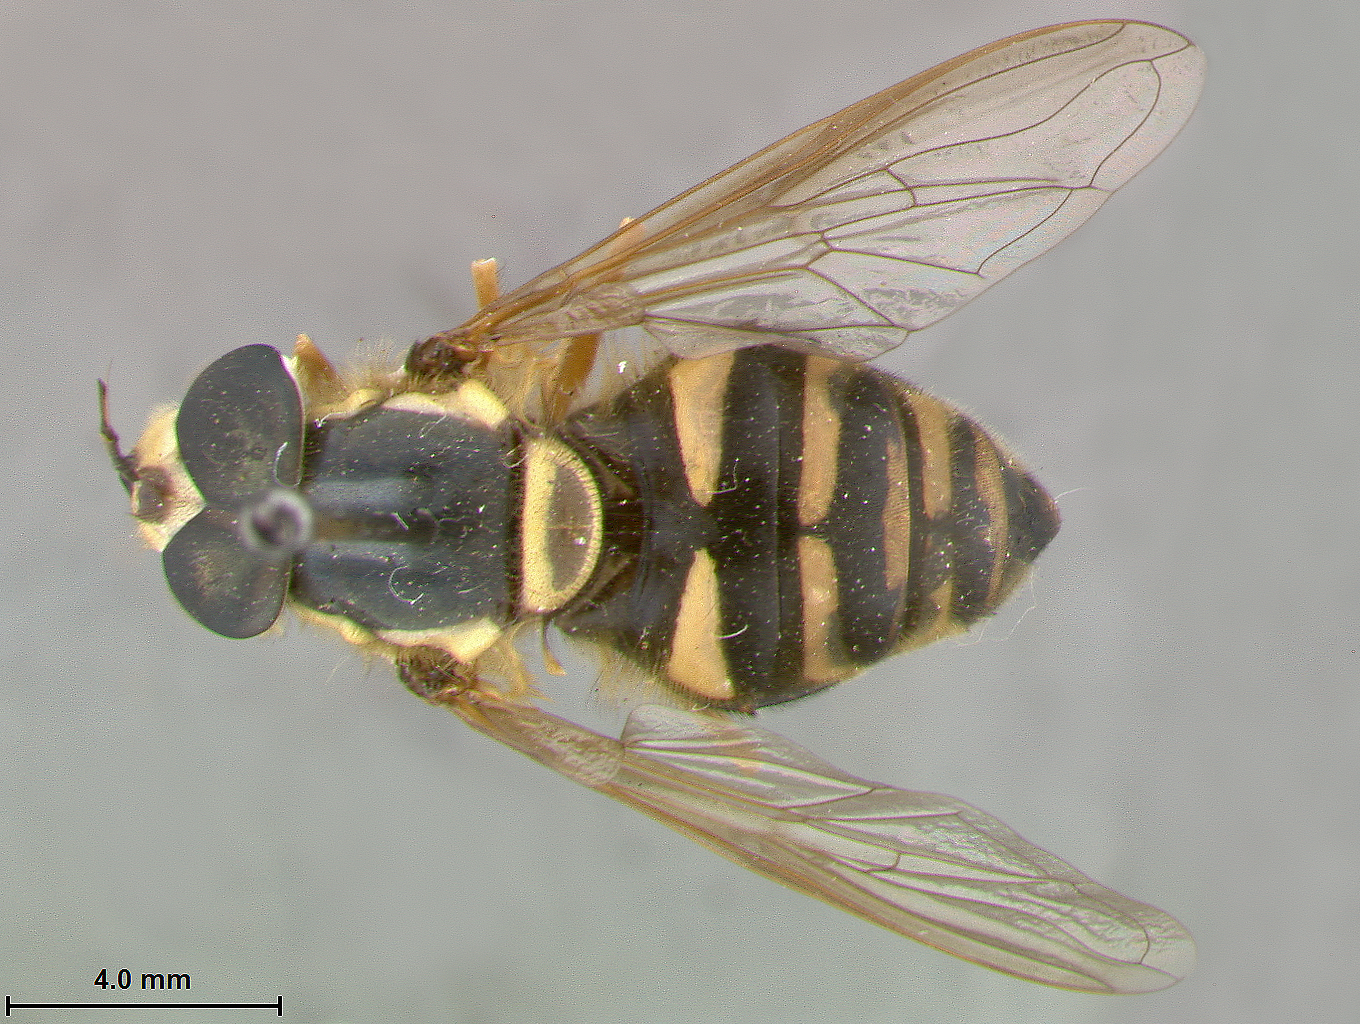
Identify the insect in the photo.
Chrysotoxum chinook
